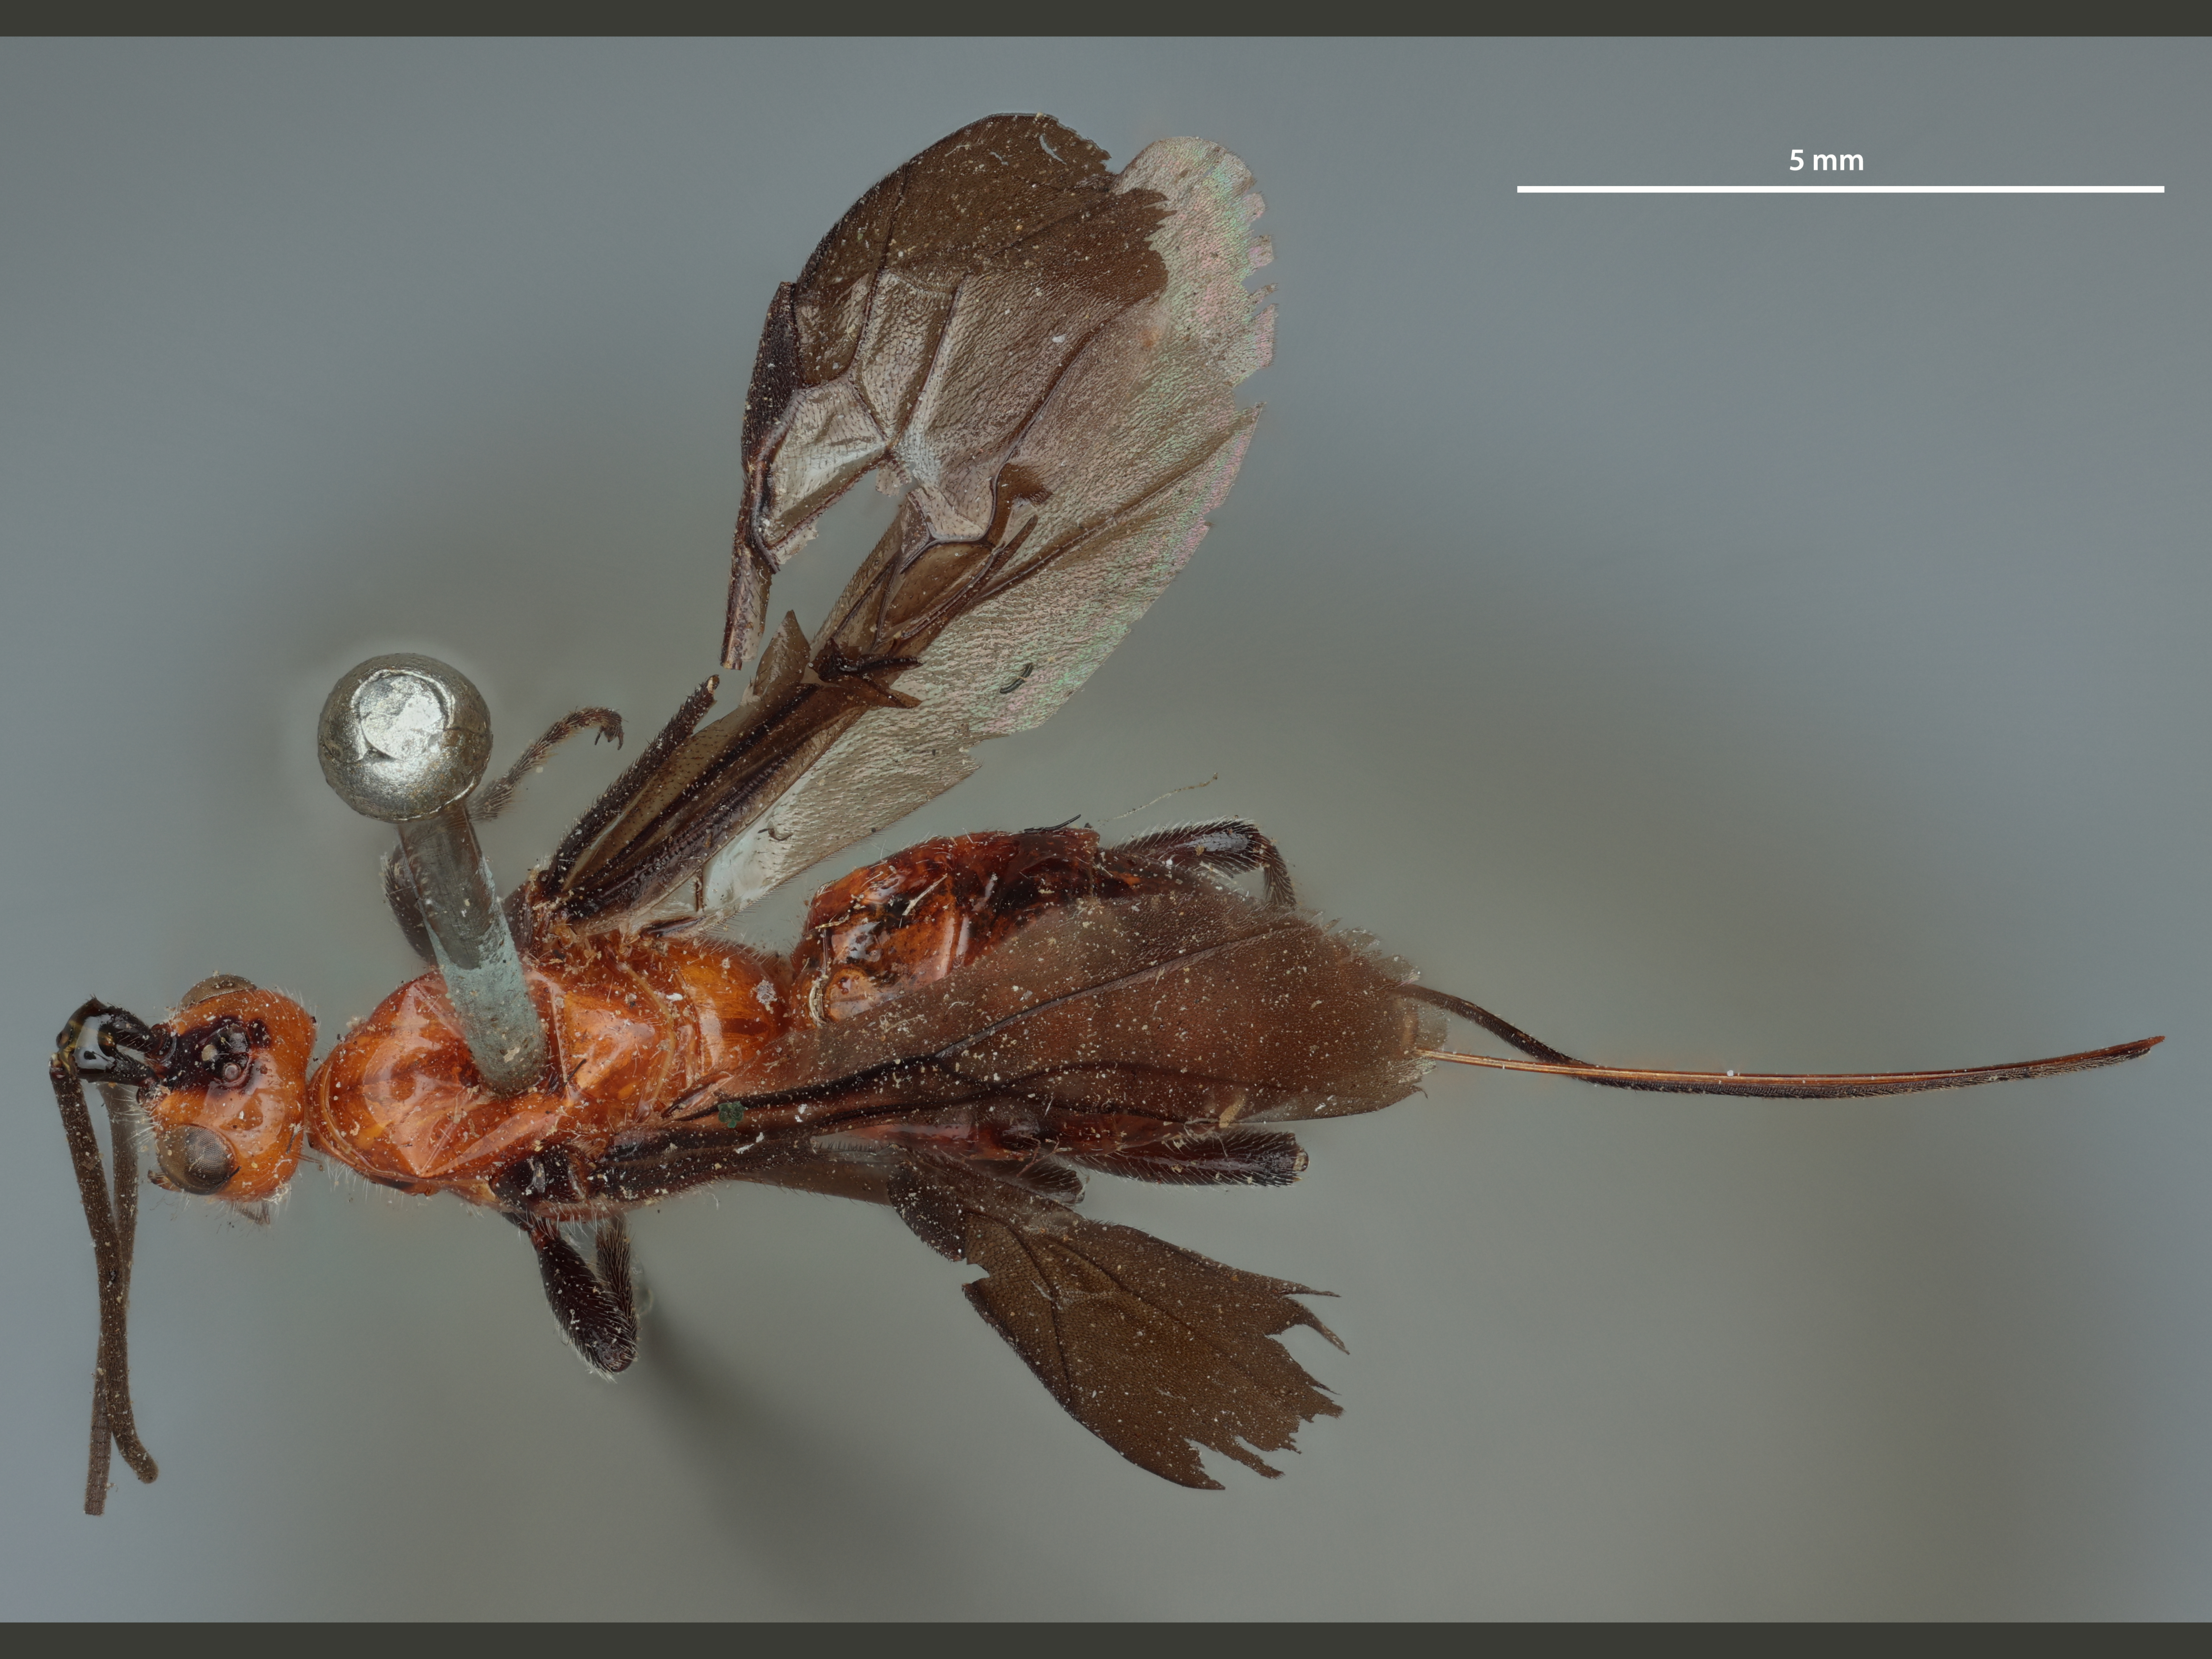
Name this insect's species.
Bracon sanguineus
